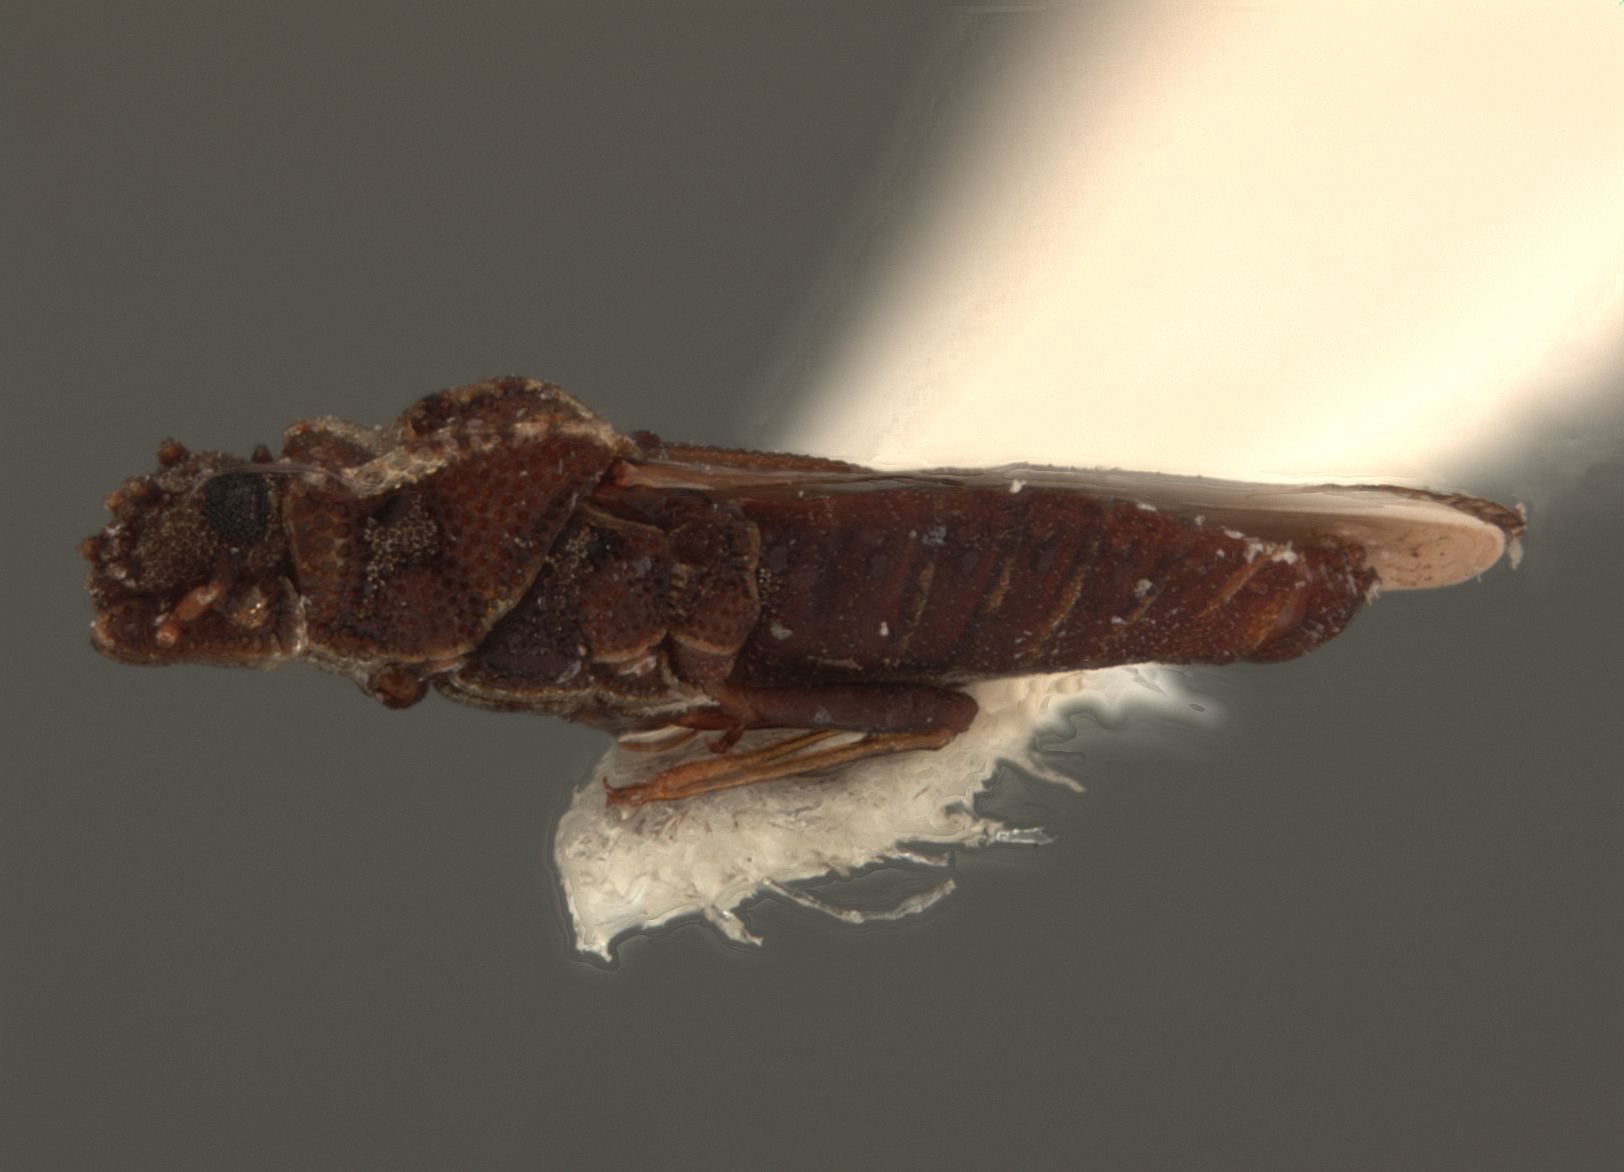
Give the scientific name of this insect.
Sinalda haplotaxis
